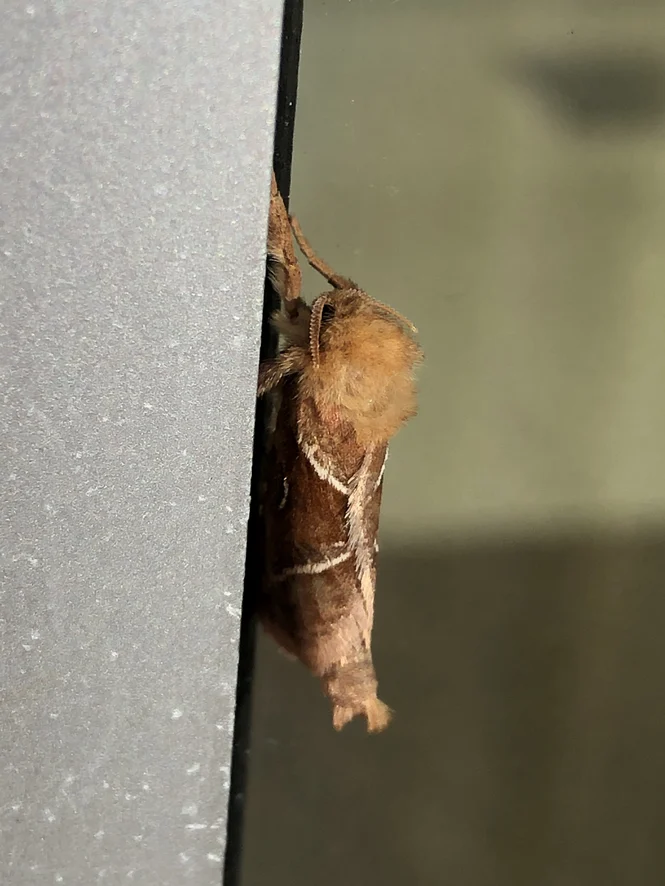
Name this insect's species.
Triodia sylvina
